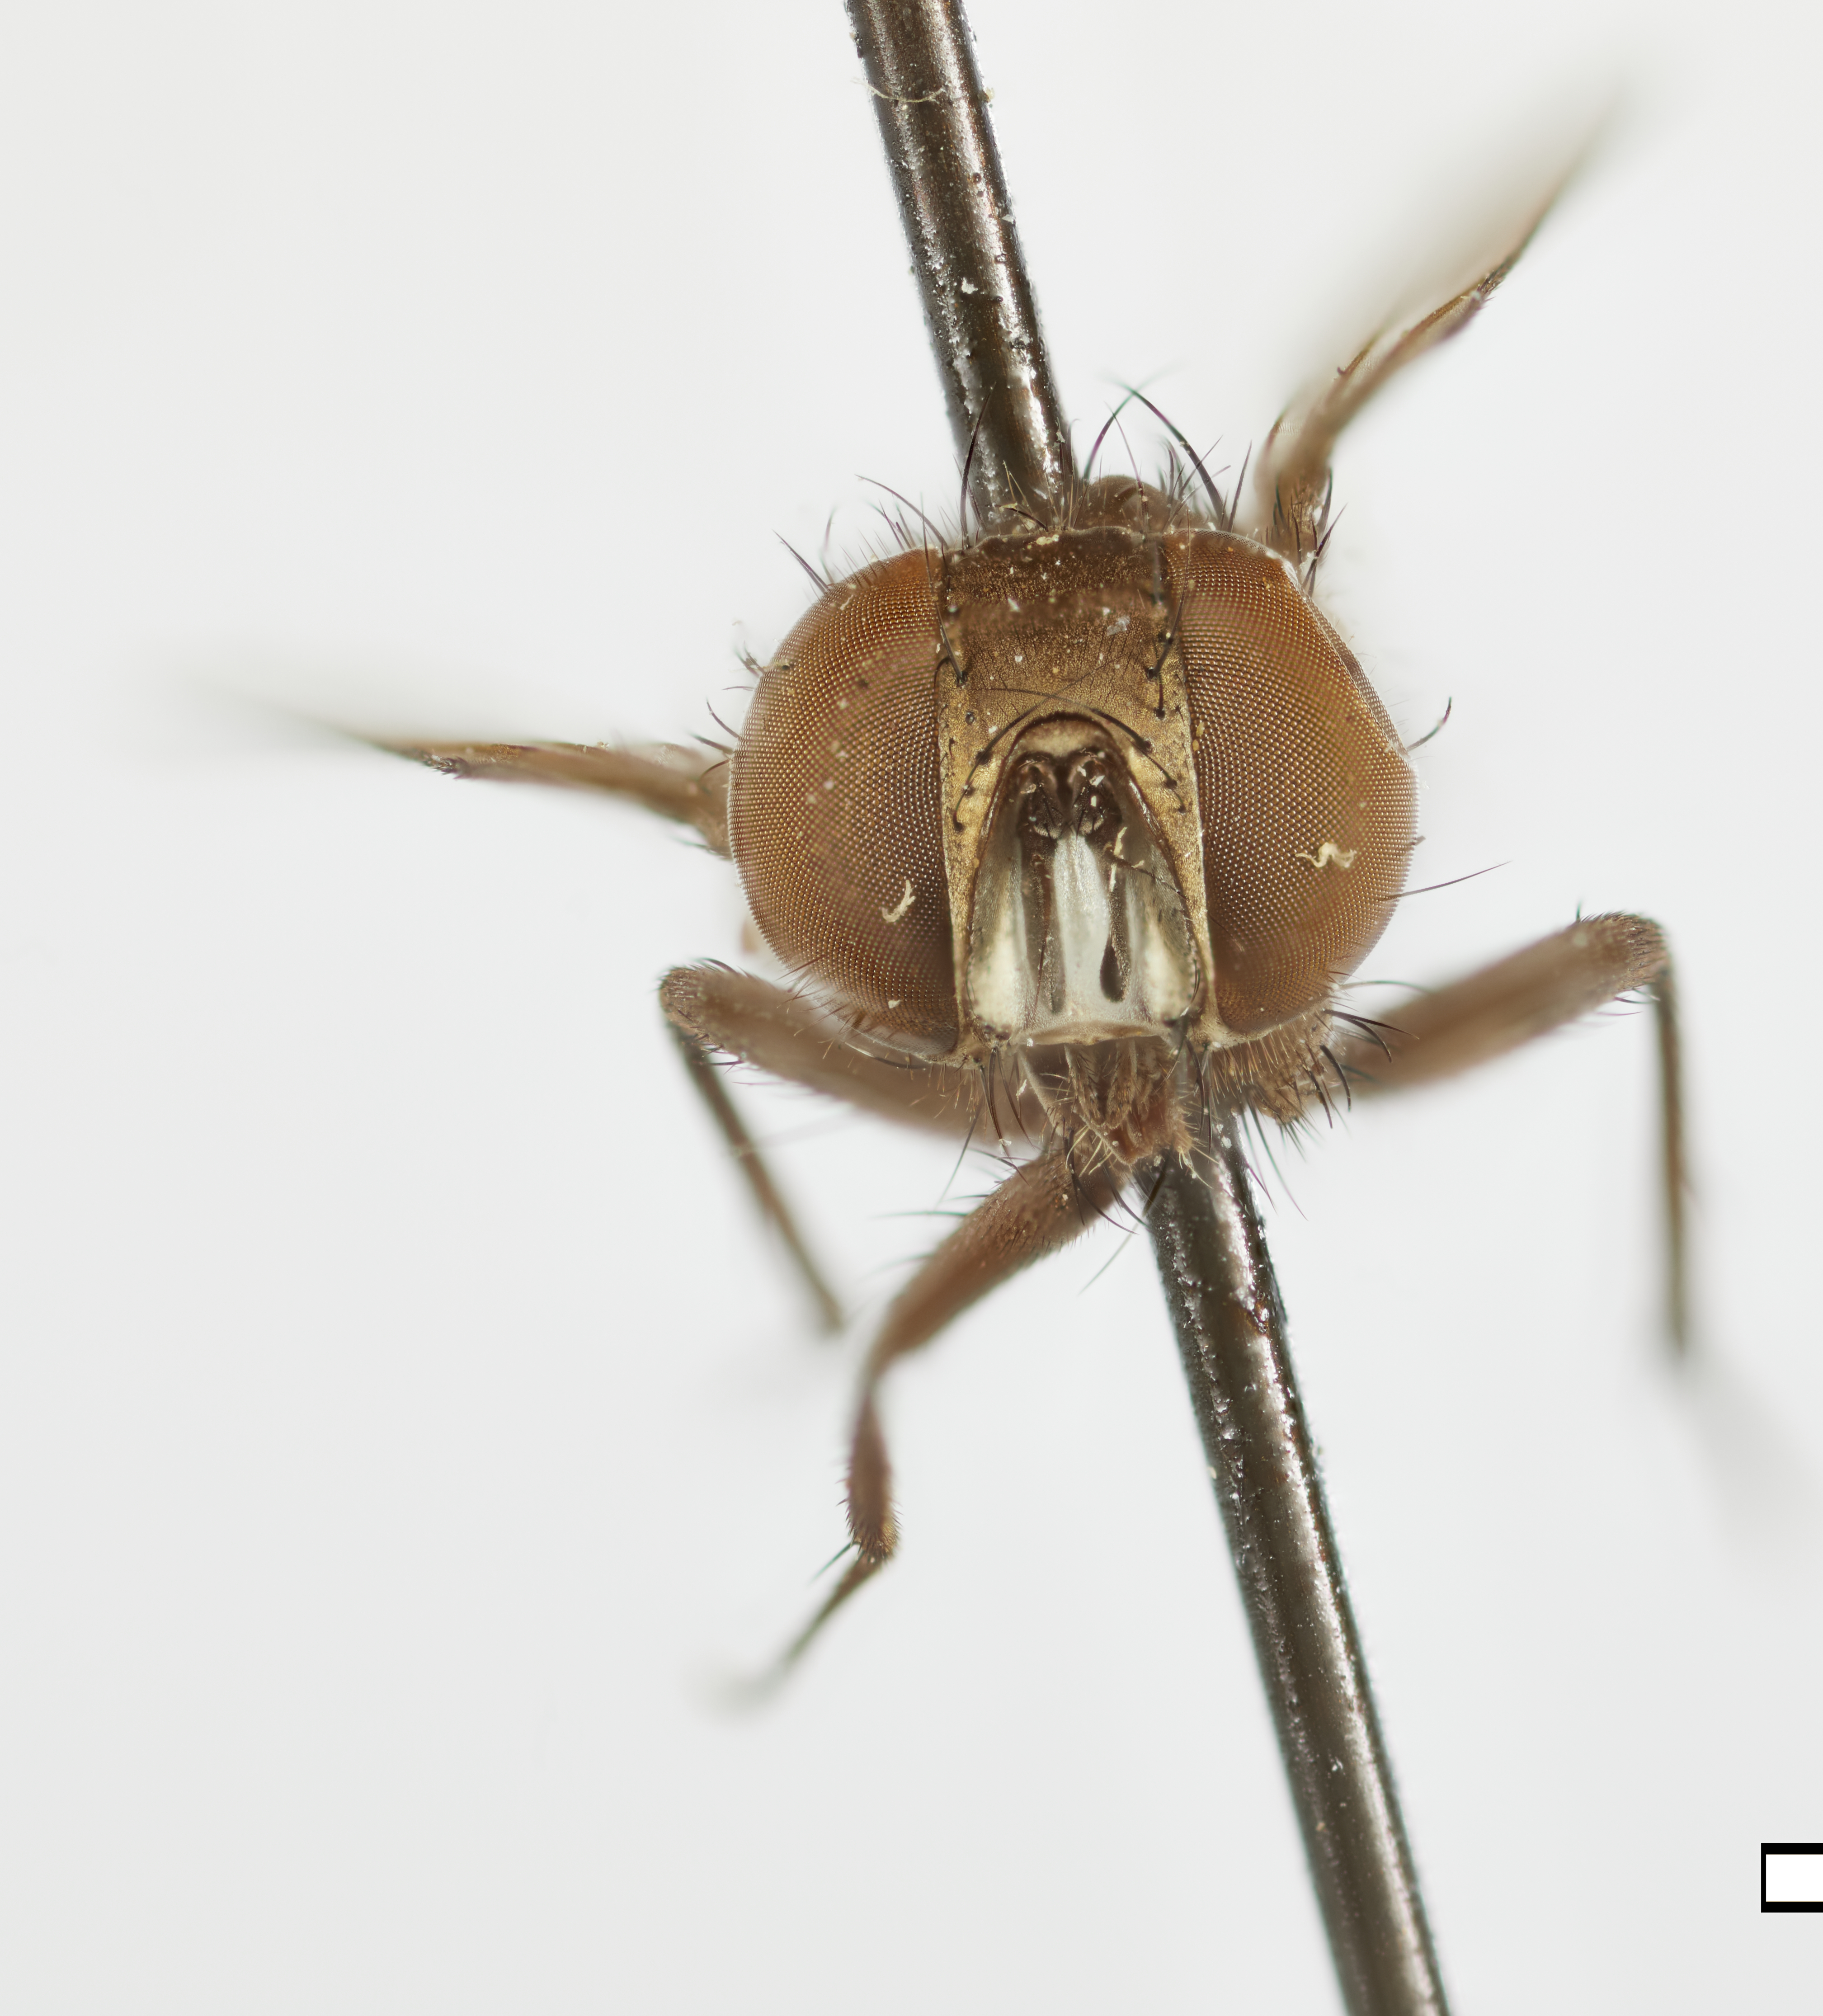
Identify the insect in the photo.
Actinodoria cuprea
